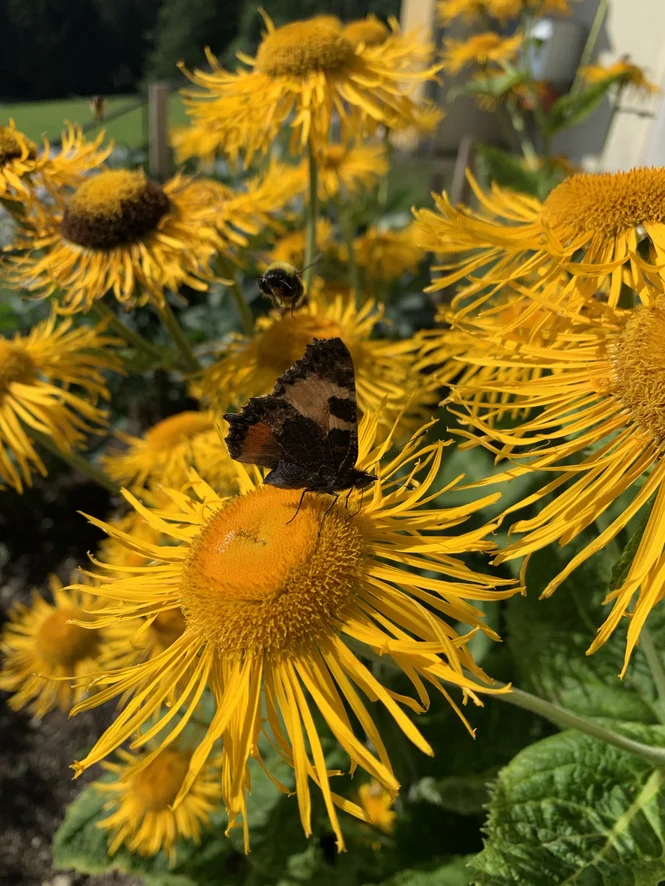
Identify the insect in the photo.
Aglais urticae
